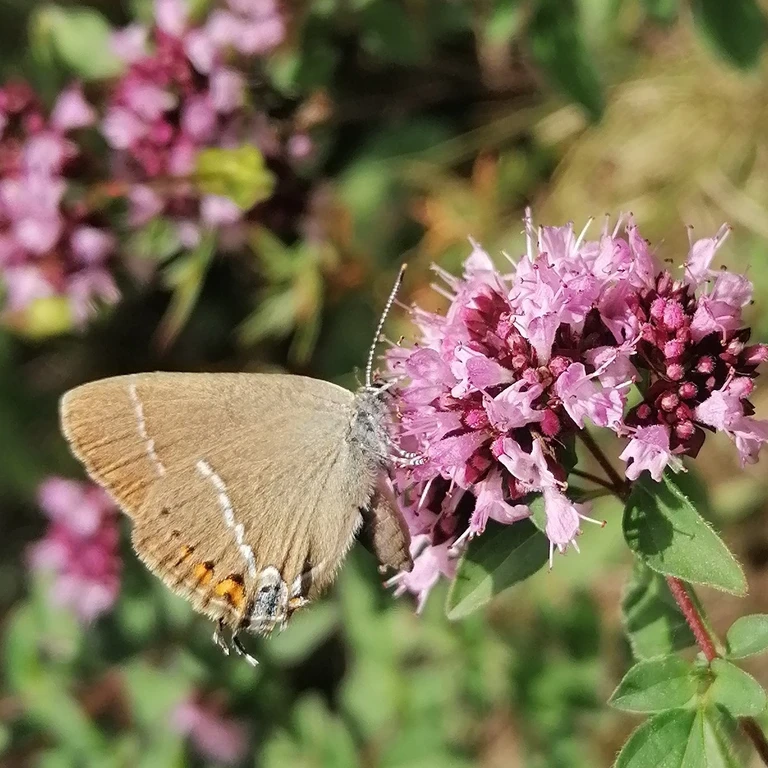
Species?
Satyrium spini (also Tuttiola spini)
